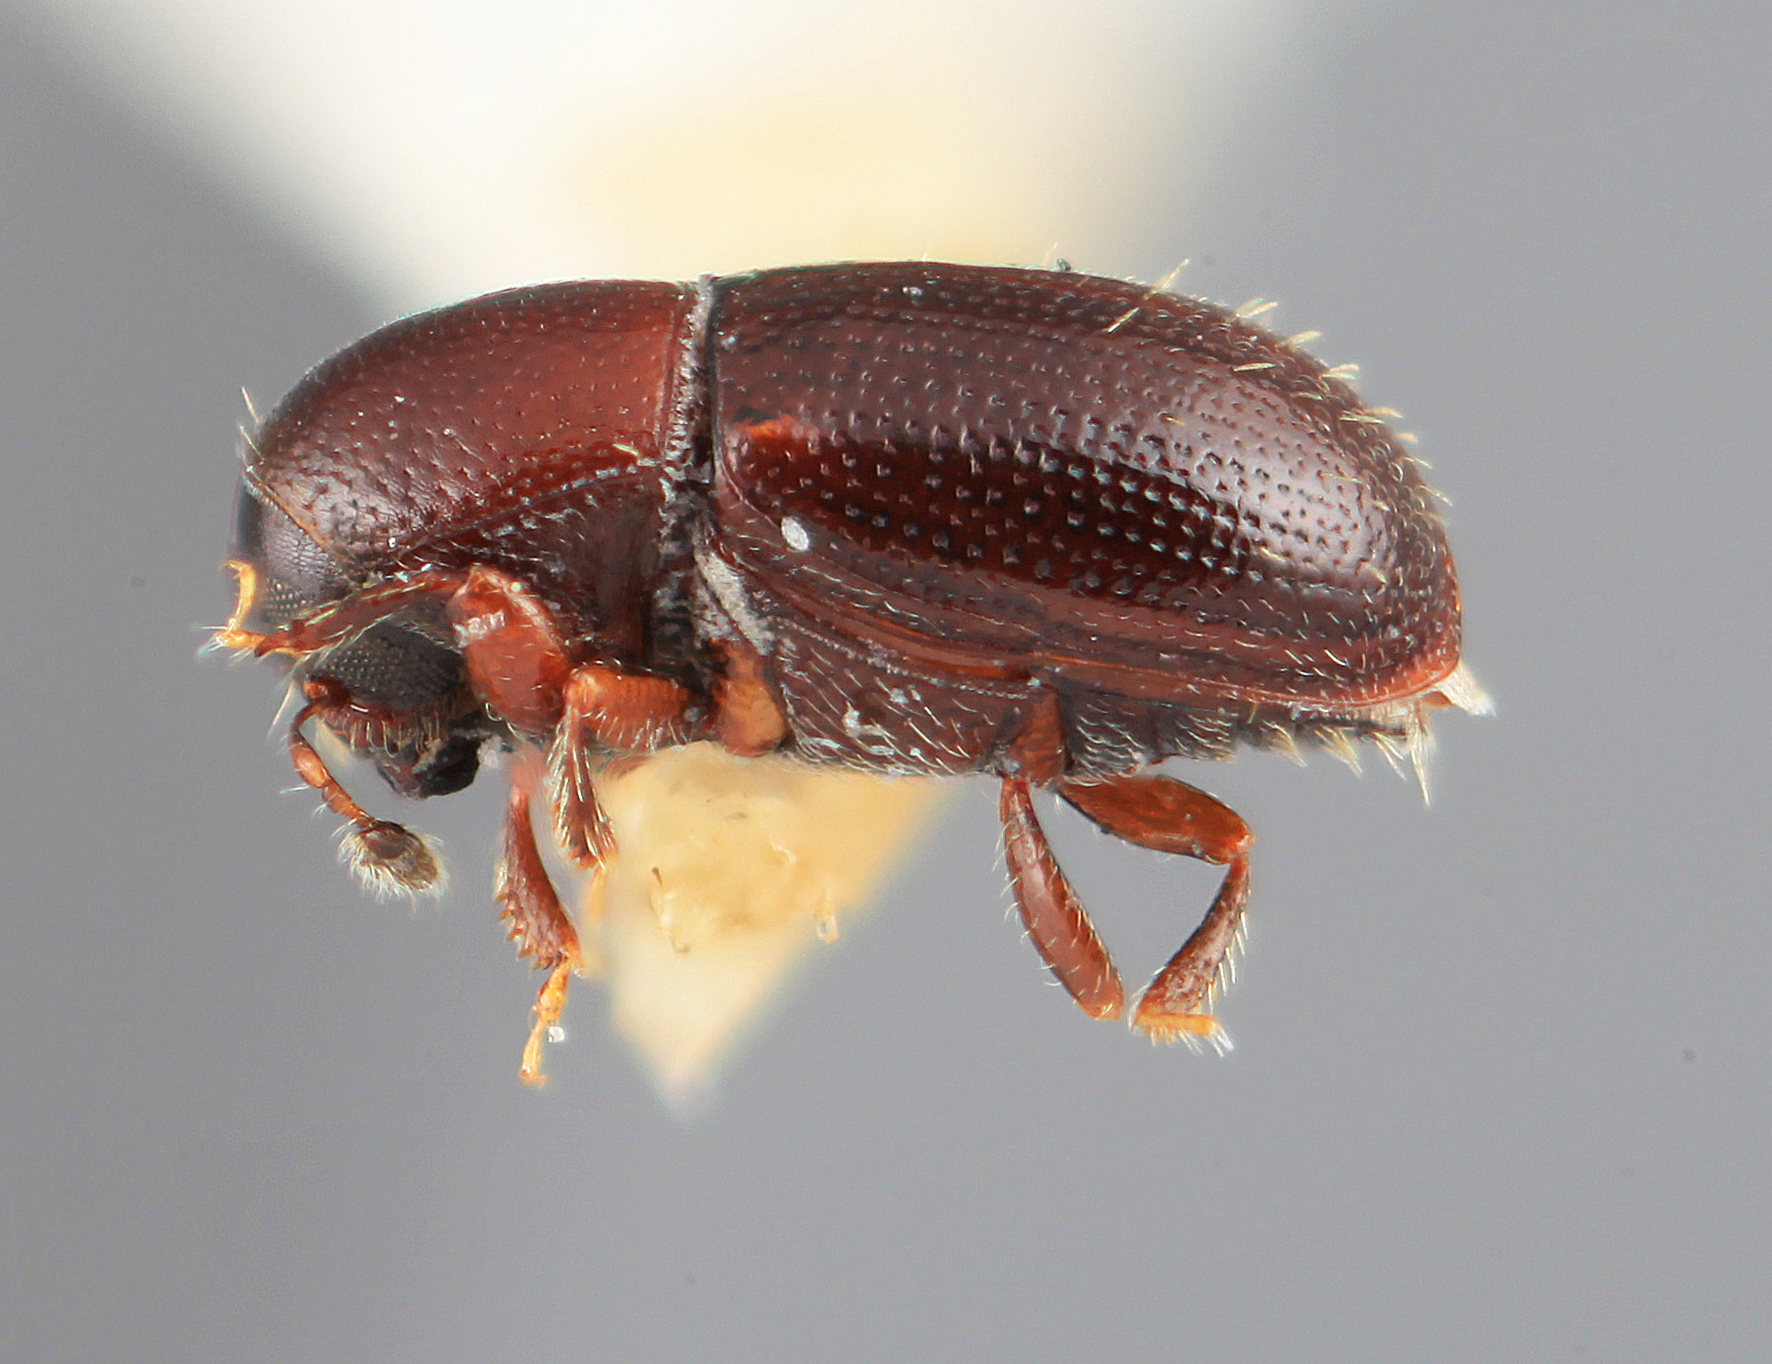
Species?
Scolytodes venustulus
